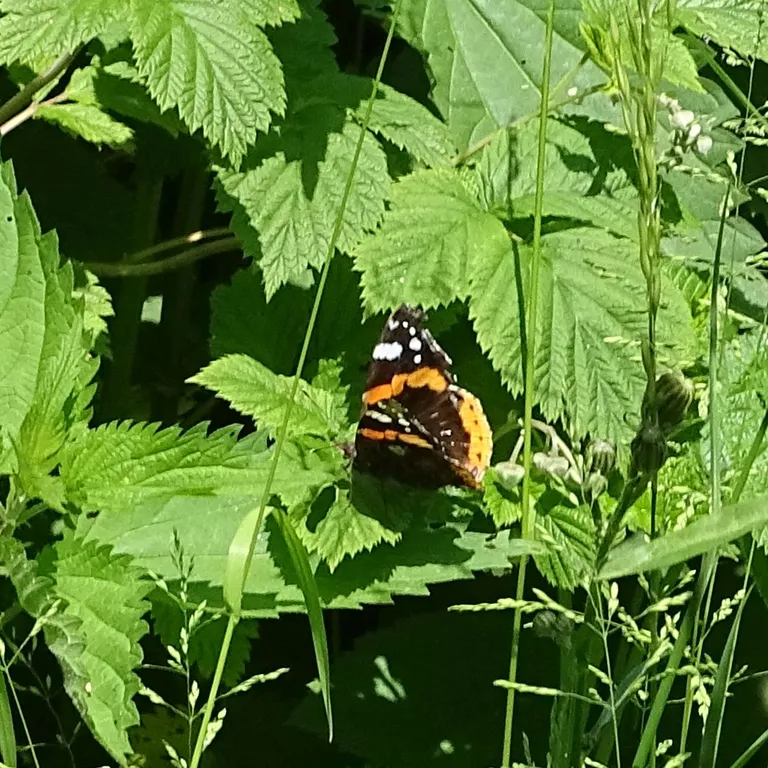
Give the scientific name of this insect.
Vanessa atalanta
